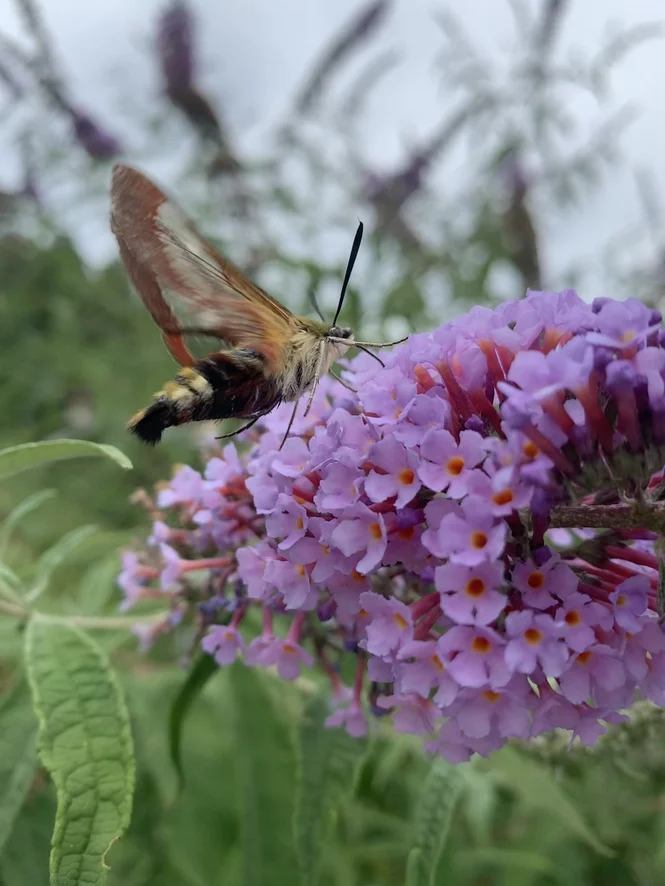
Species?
Hemaris fuciformis
